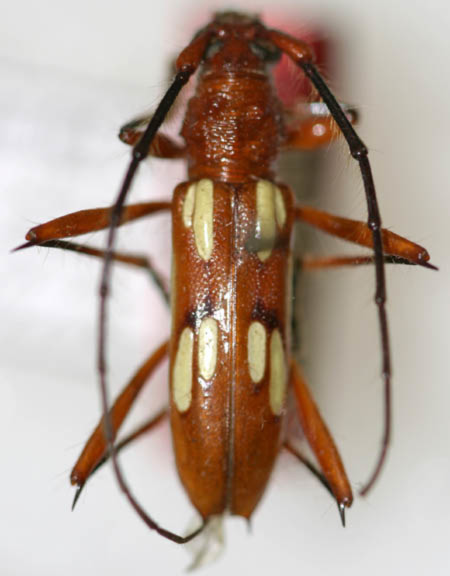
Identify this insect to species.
Eburodacrys aenigma
